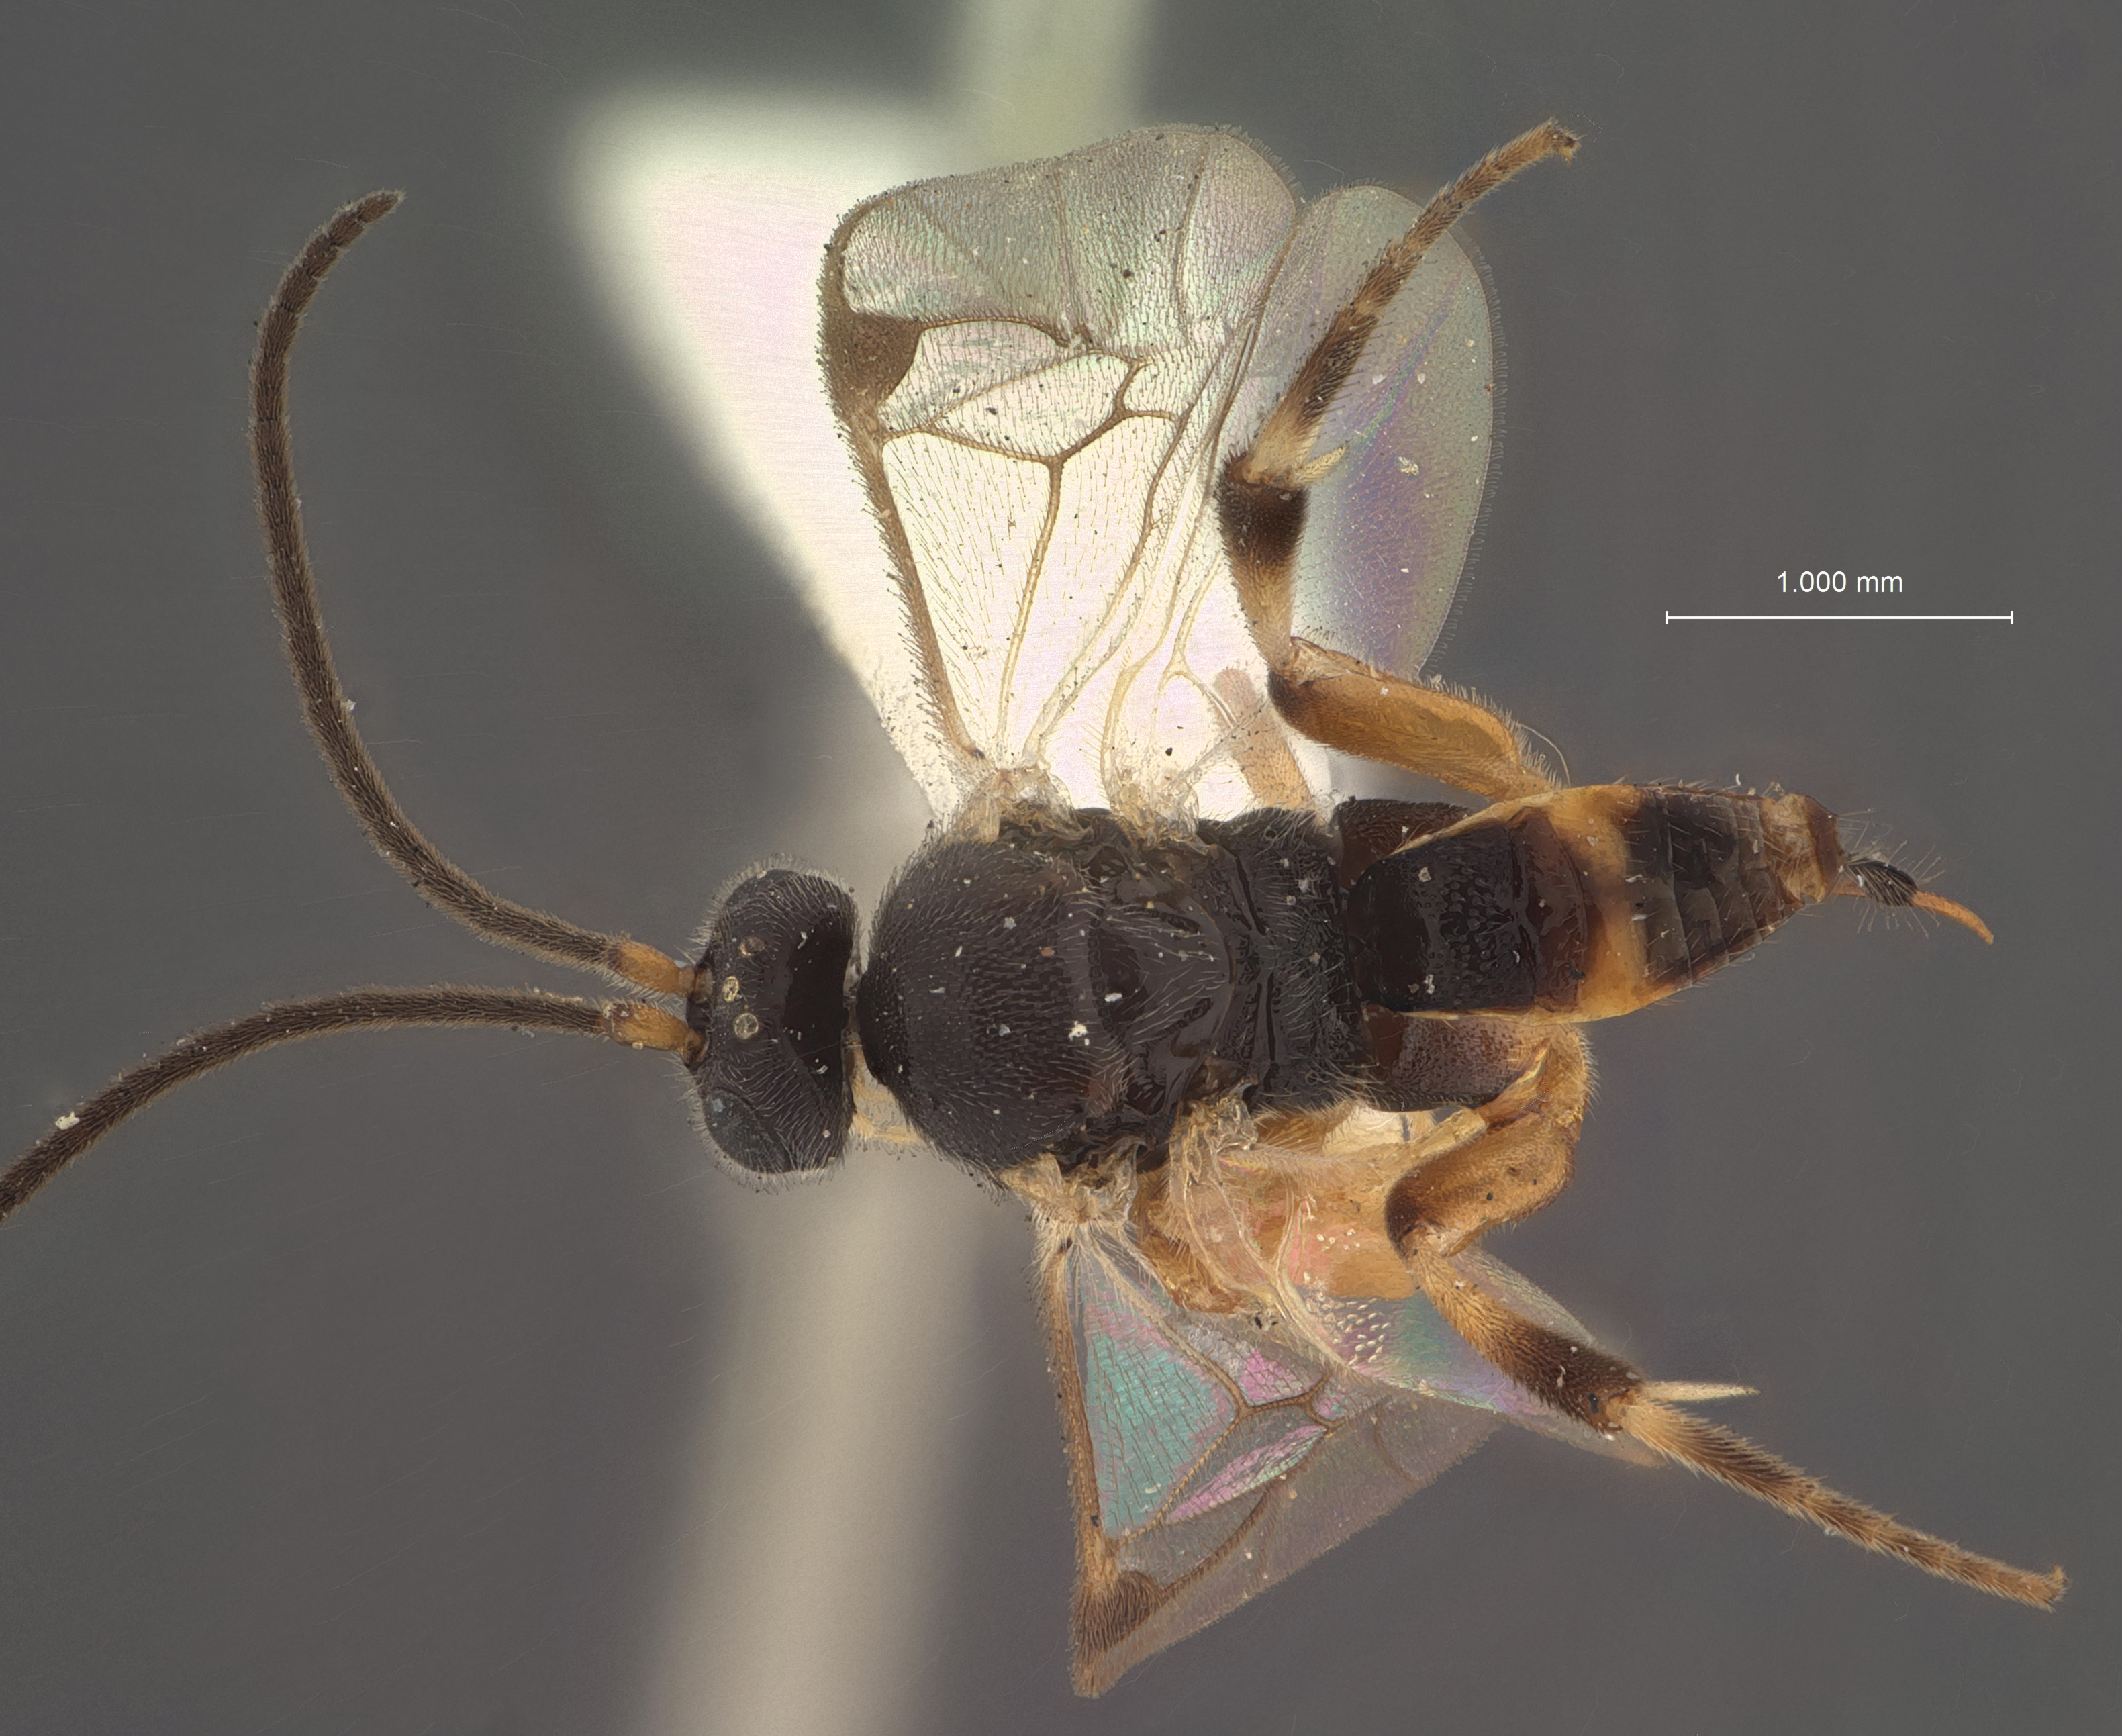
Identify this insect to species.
Microgaster ecdytolophae
